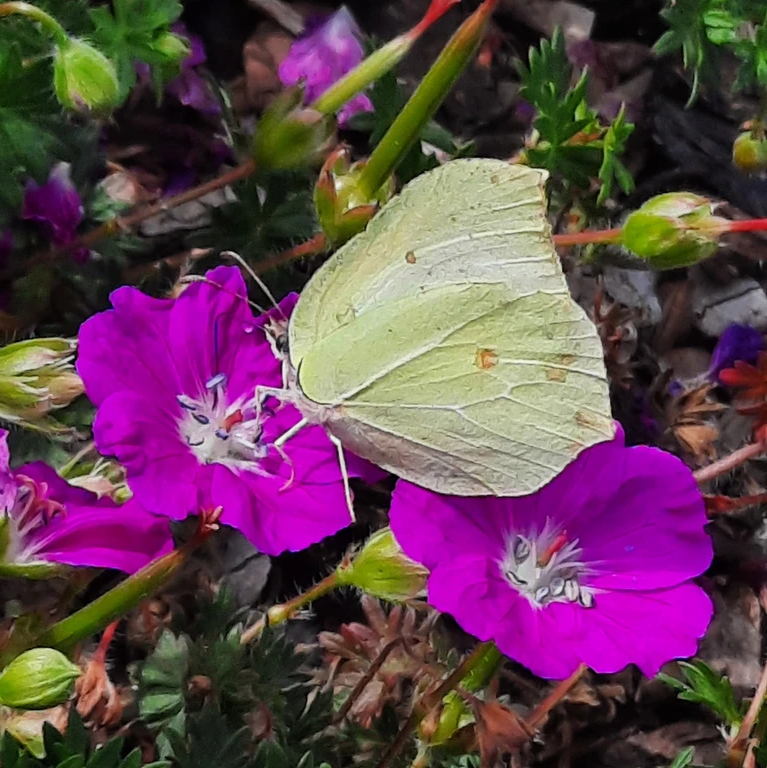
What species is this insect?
Gonepteryx rhamni
